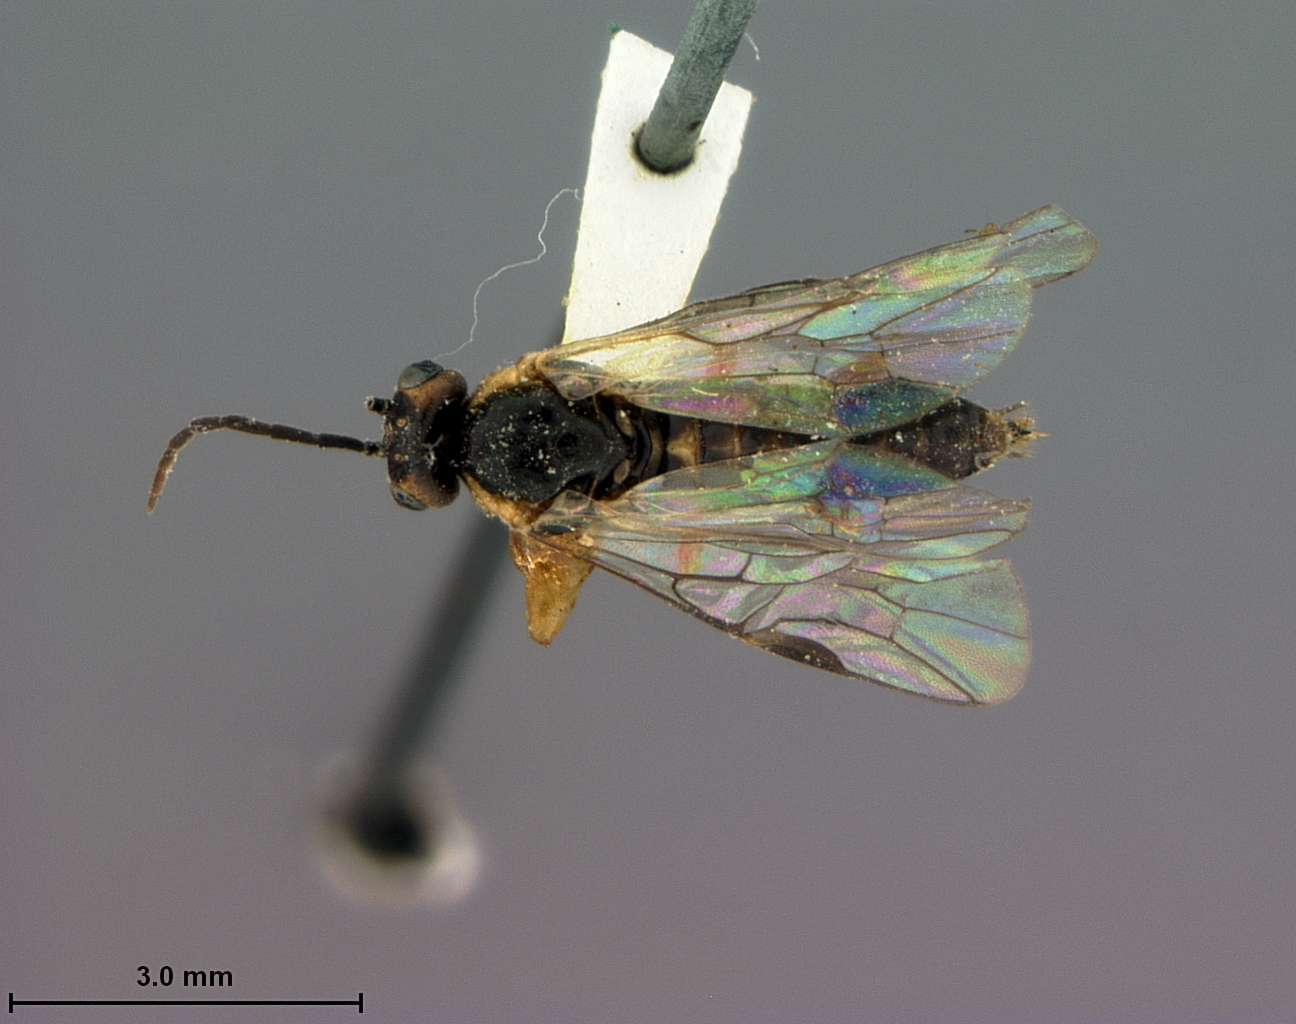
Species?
Euura cosensii
